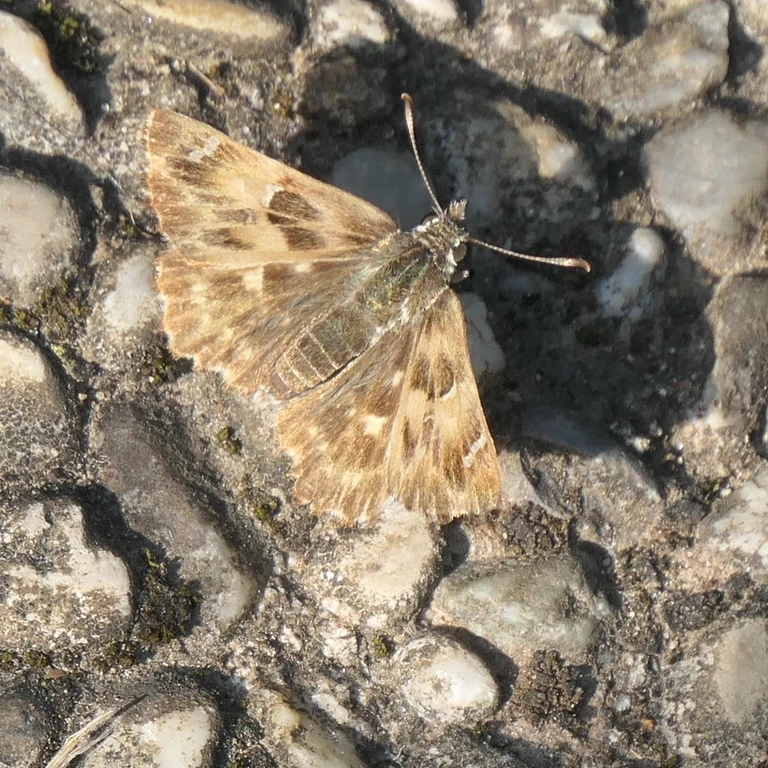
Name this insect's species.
Carcharodus alceae
